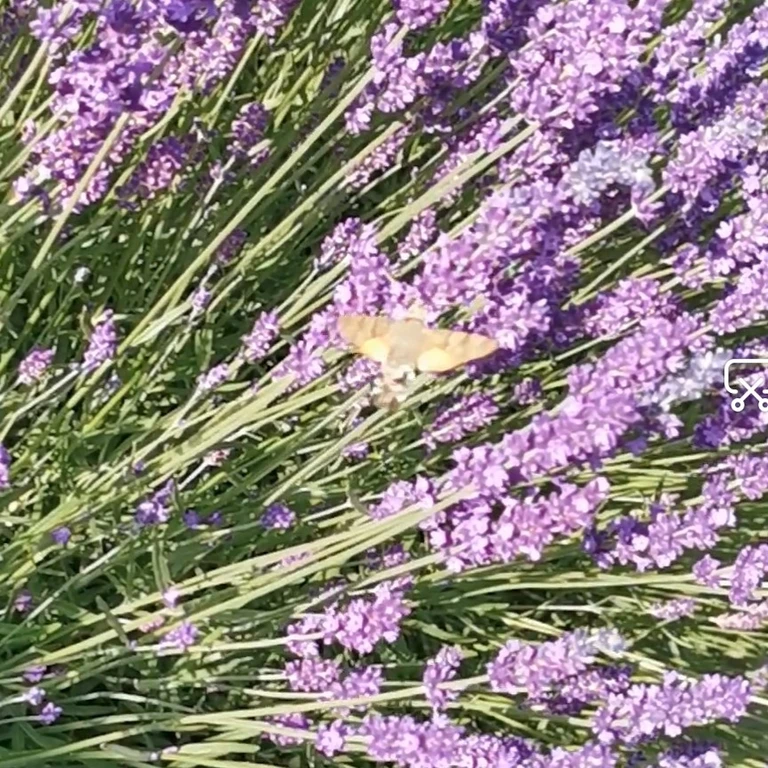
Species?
Macroglossum stellatarum
